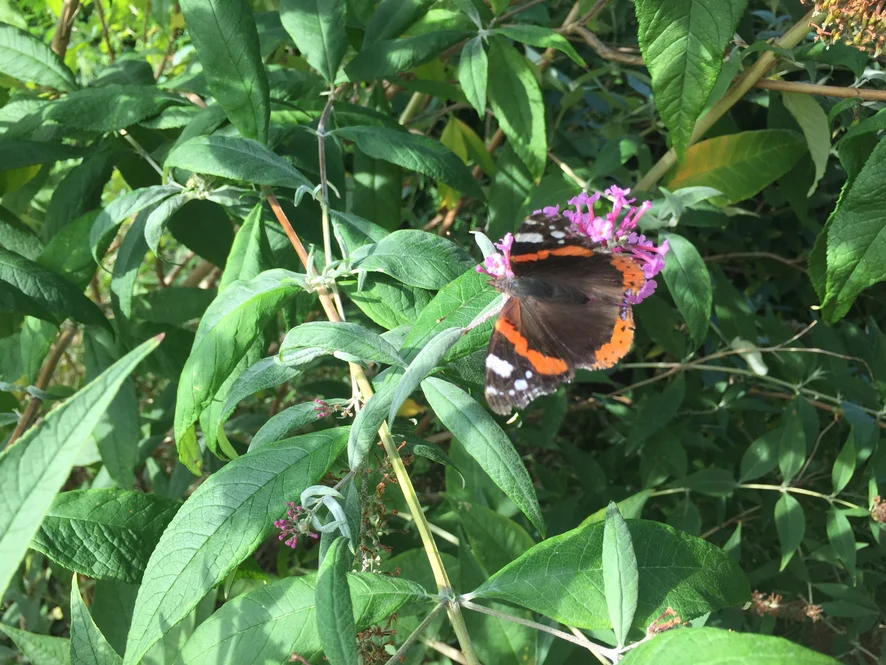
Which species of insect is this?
Vanessa atalanta
